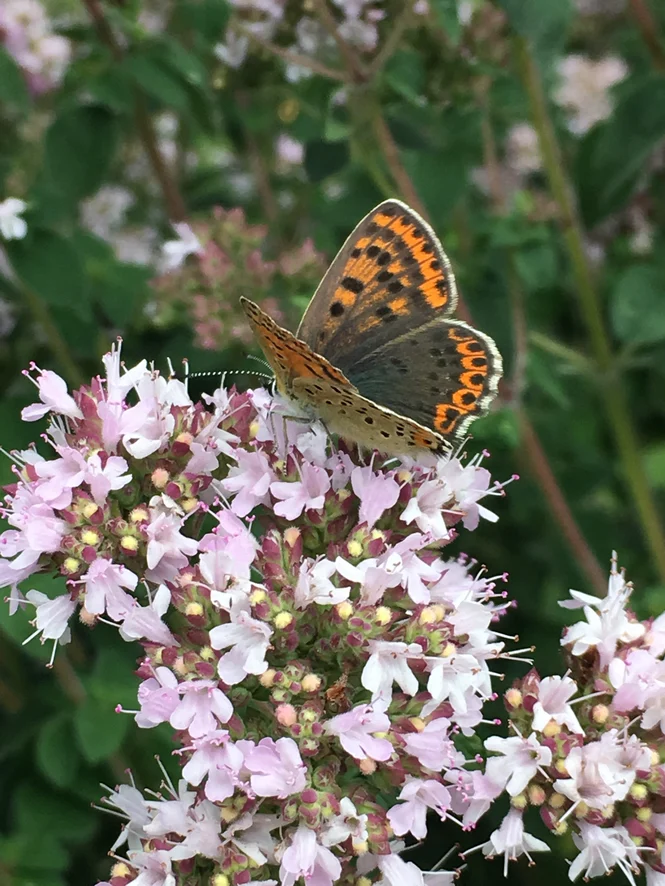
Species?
Lycaena tityrus (also Loweia tityrus)
